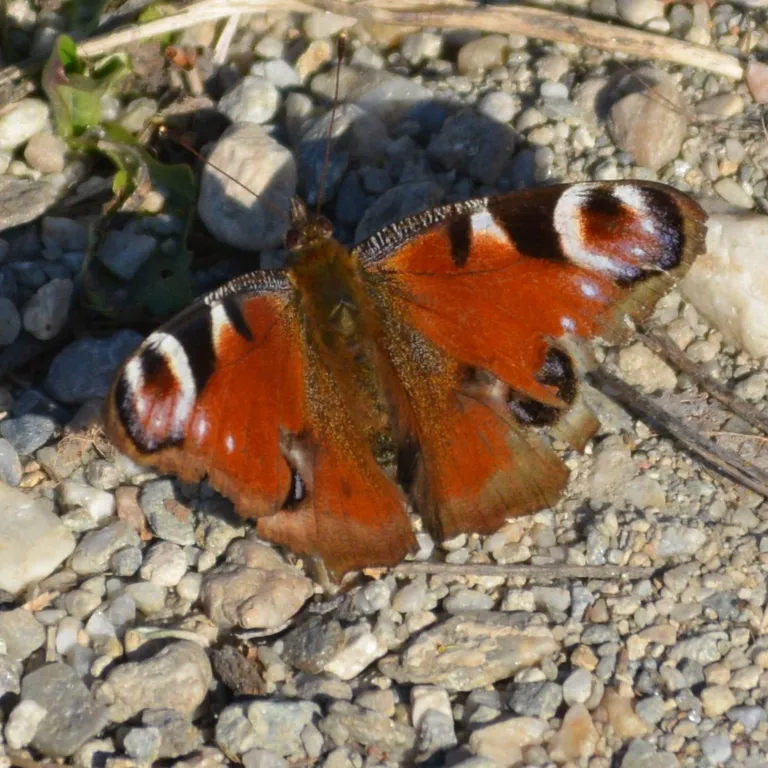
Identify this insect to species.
Aglais io
